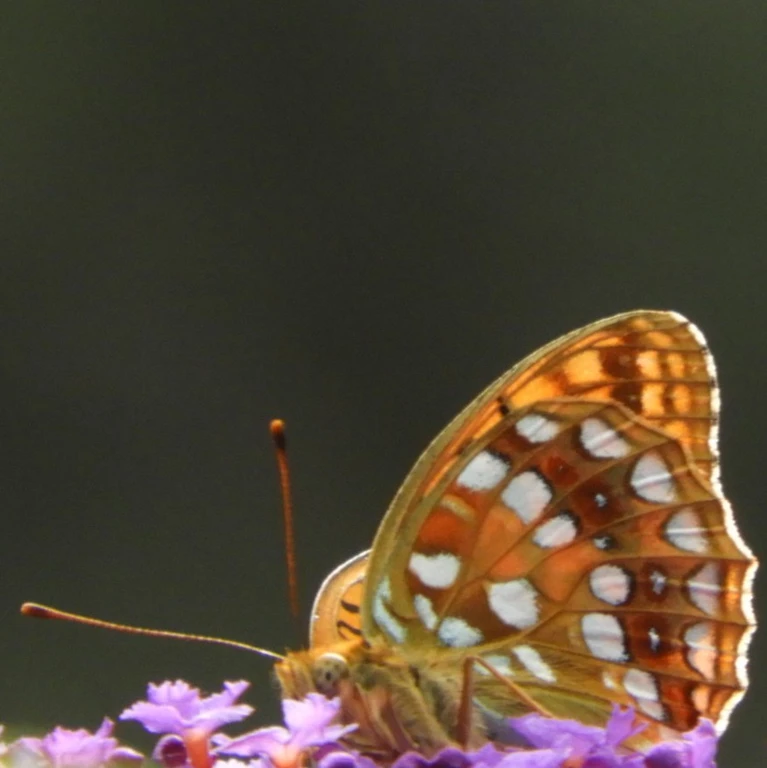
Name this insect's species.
Fabriciana adippe
